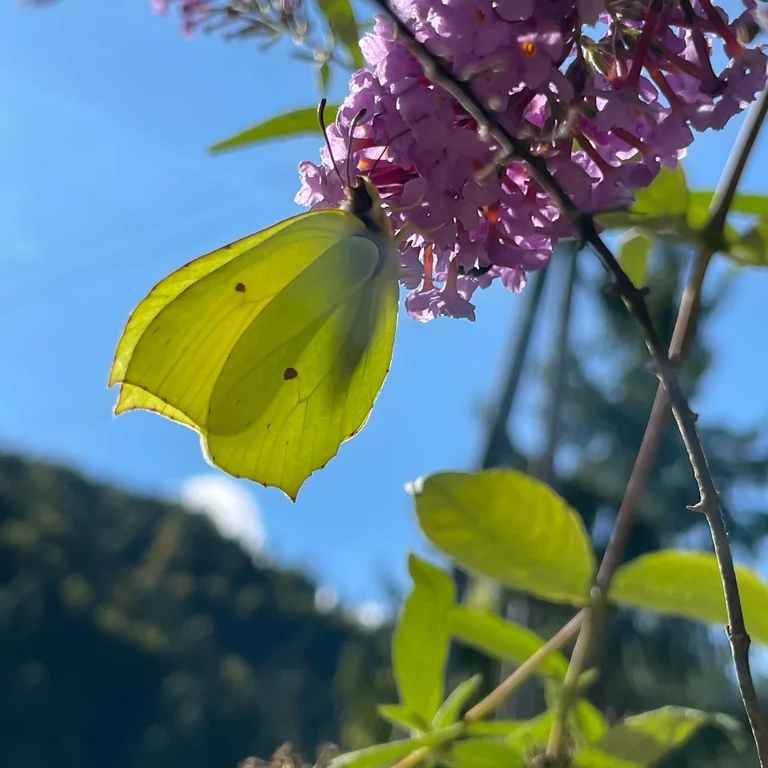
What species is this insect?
Gonepteryx rhamni
